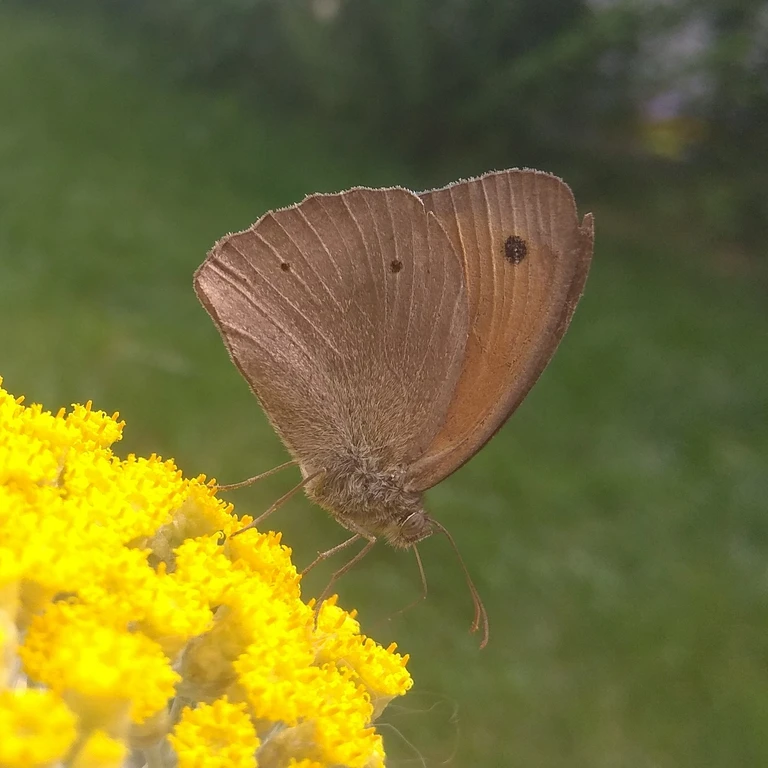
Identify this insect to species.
Maniola jurtina
